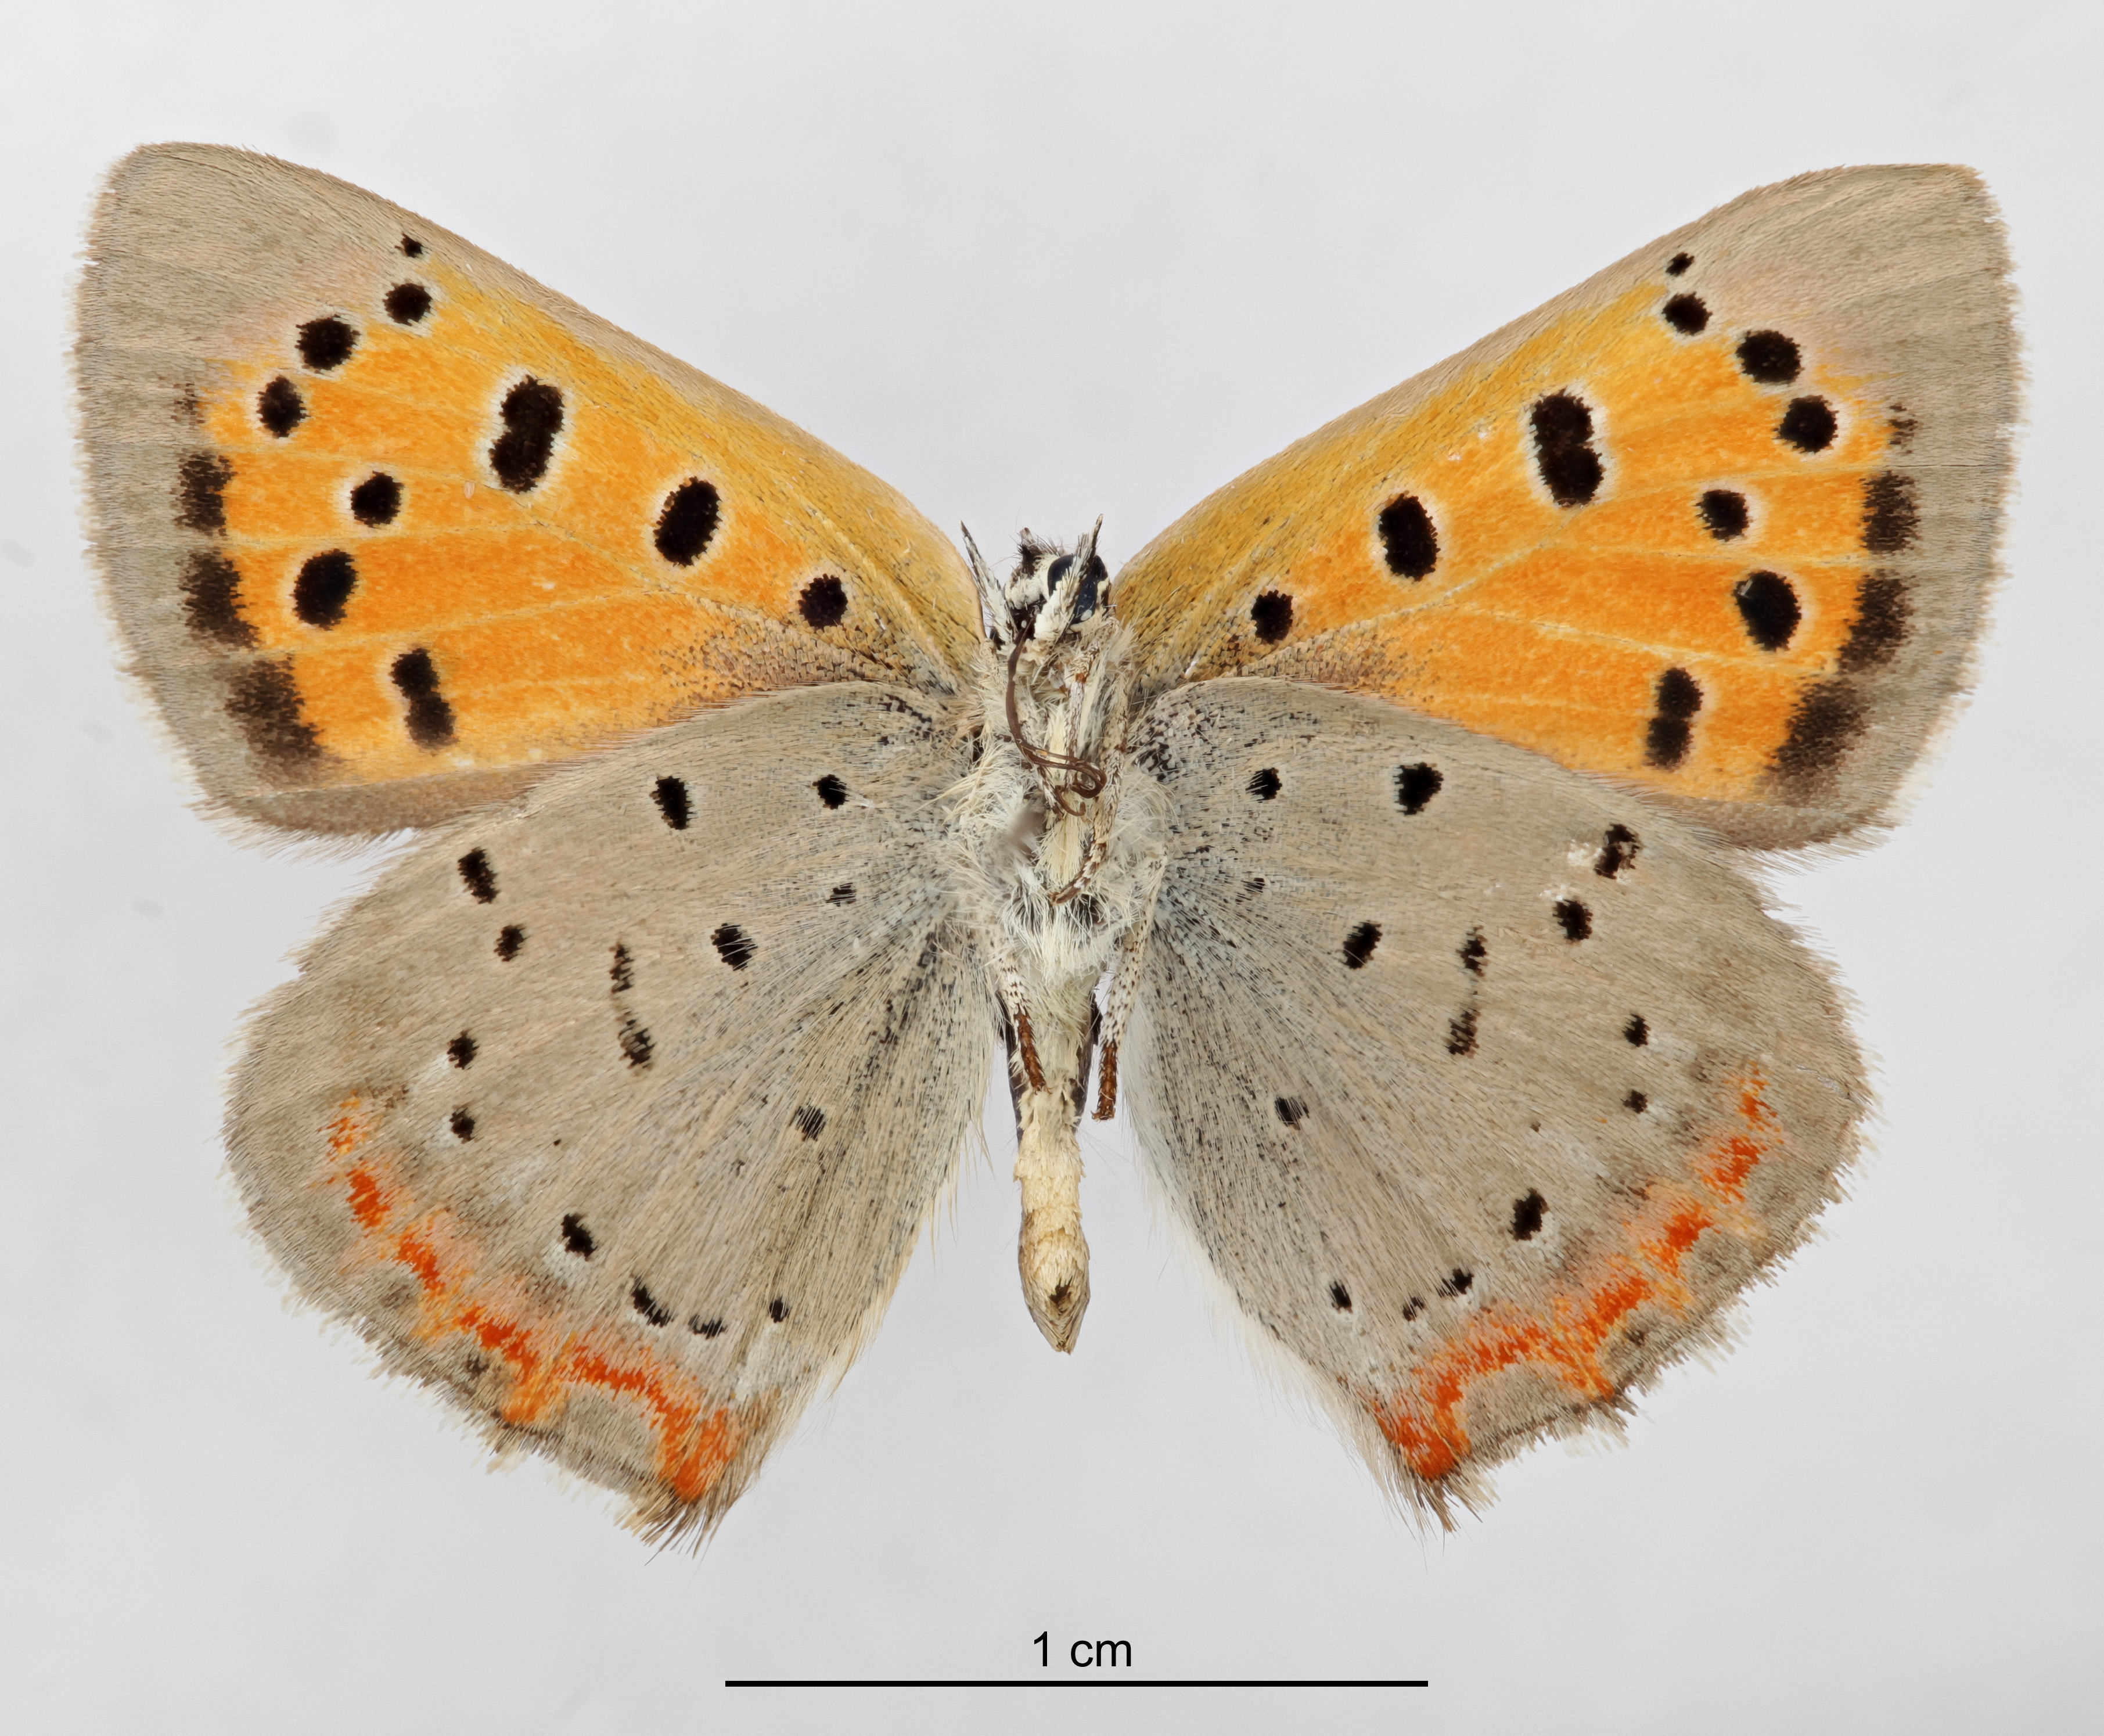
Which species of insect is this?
Lycaena phlaeas
